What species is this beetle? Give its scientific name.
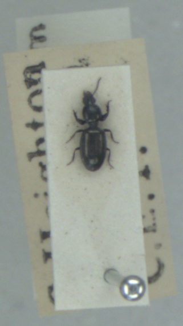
Dyschirius tristis
